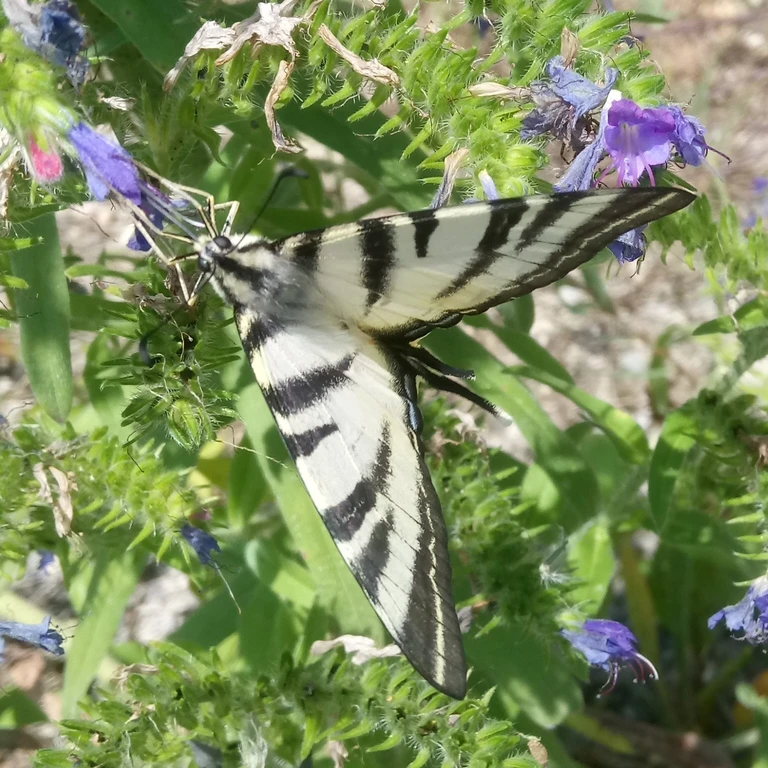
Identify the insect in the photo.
Iphiclides podalirius
